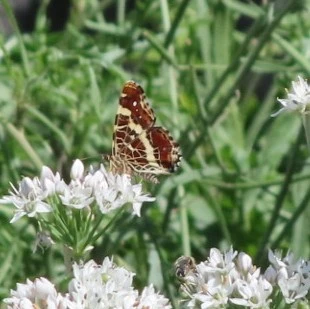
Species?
Araschnia levana
